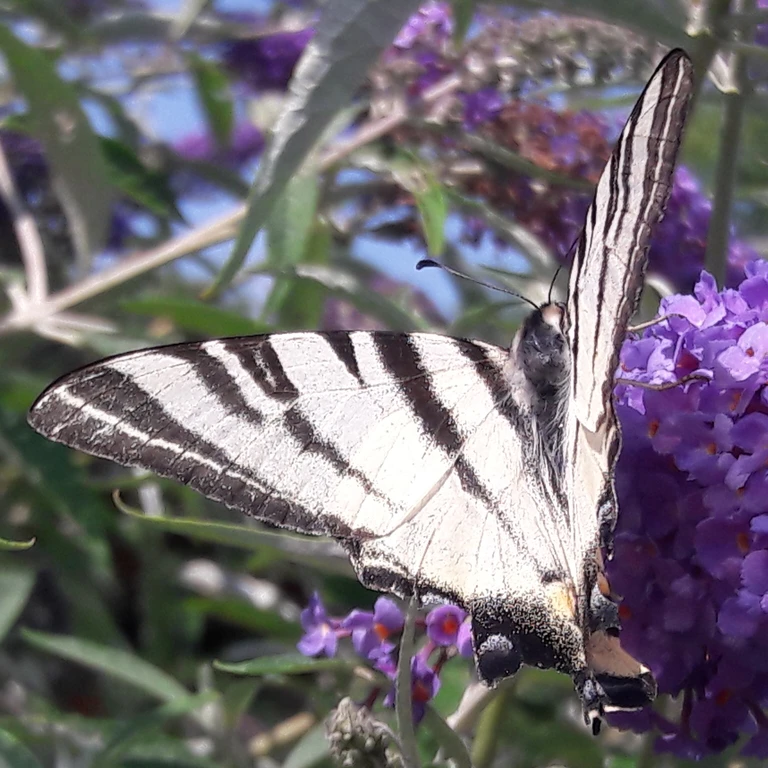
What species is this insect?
Iphiclides podalirius
